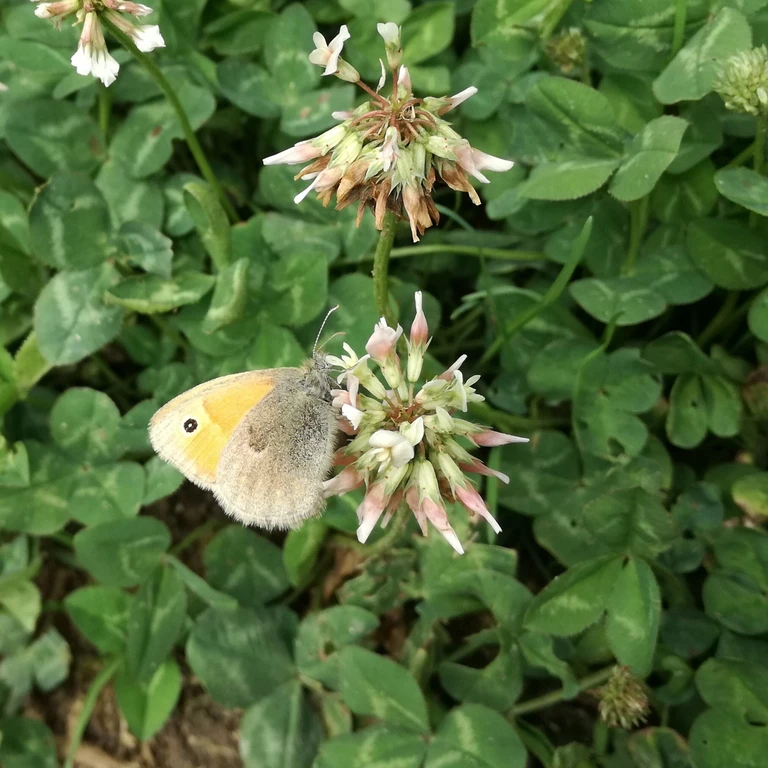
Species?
Coenonympha pamphilus
